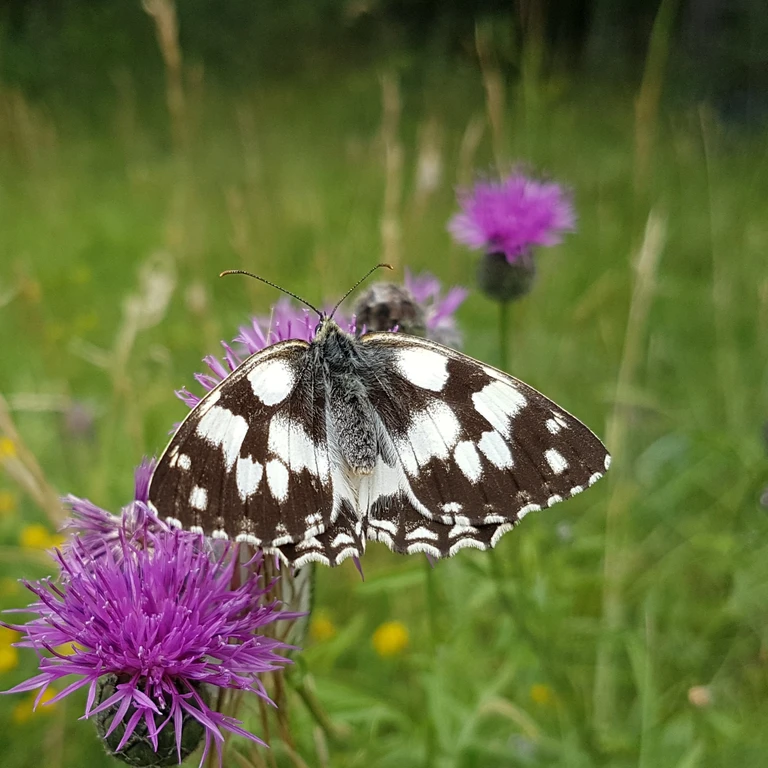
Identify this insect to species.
Melanargia galathea
